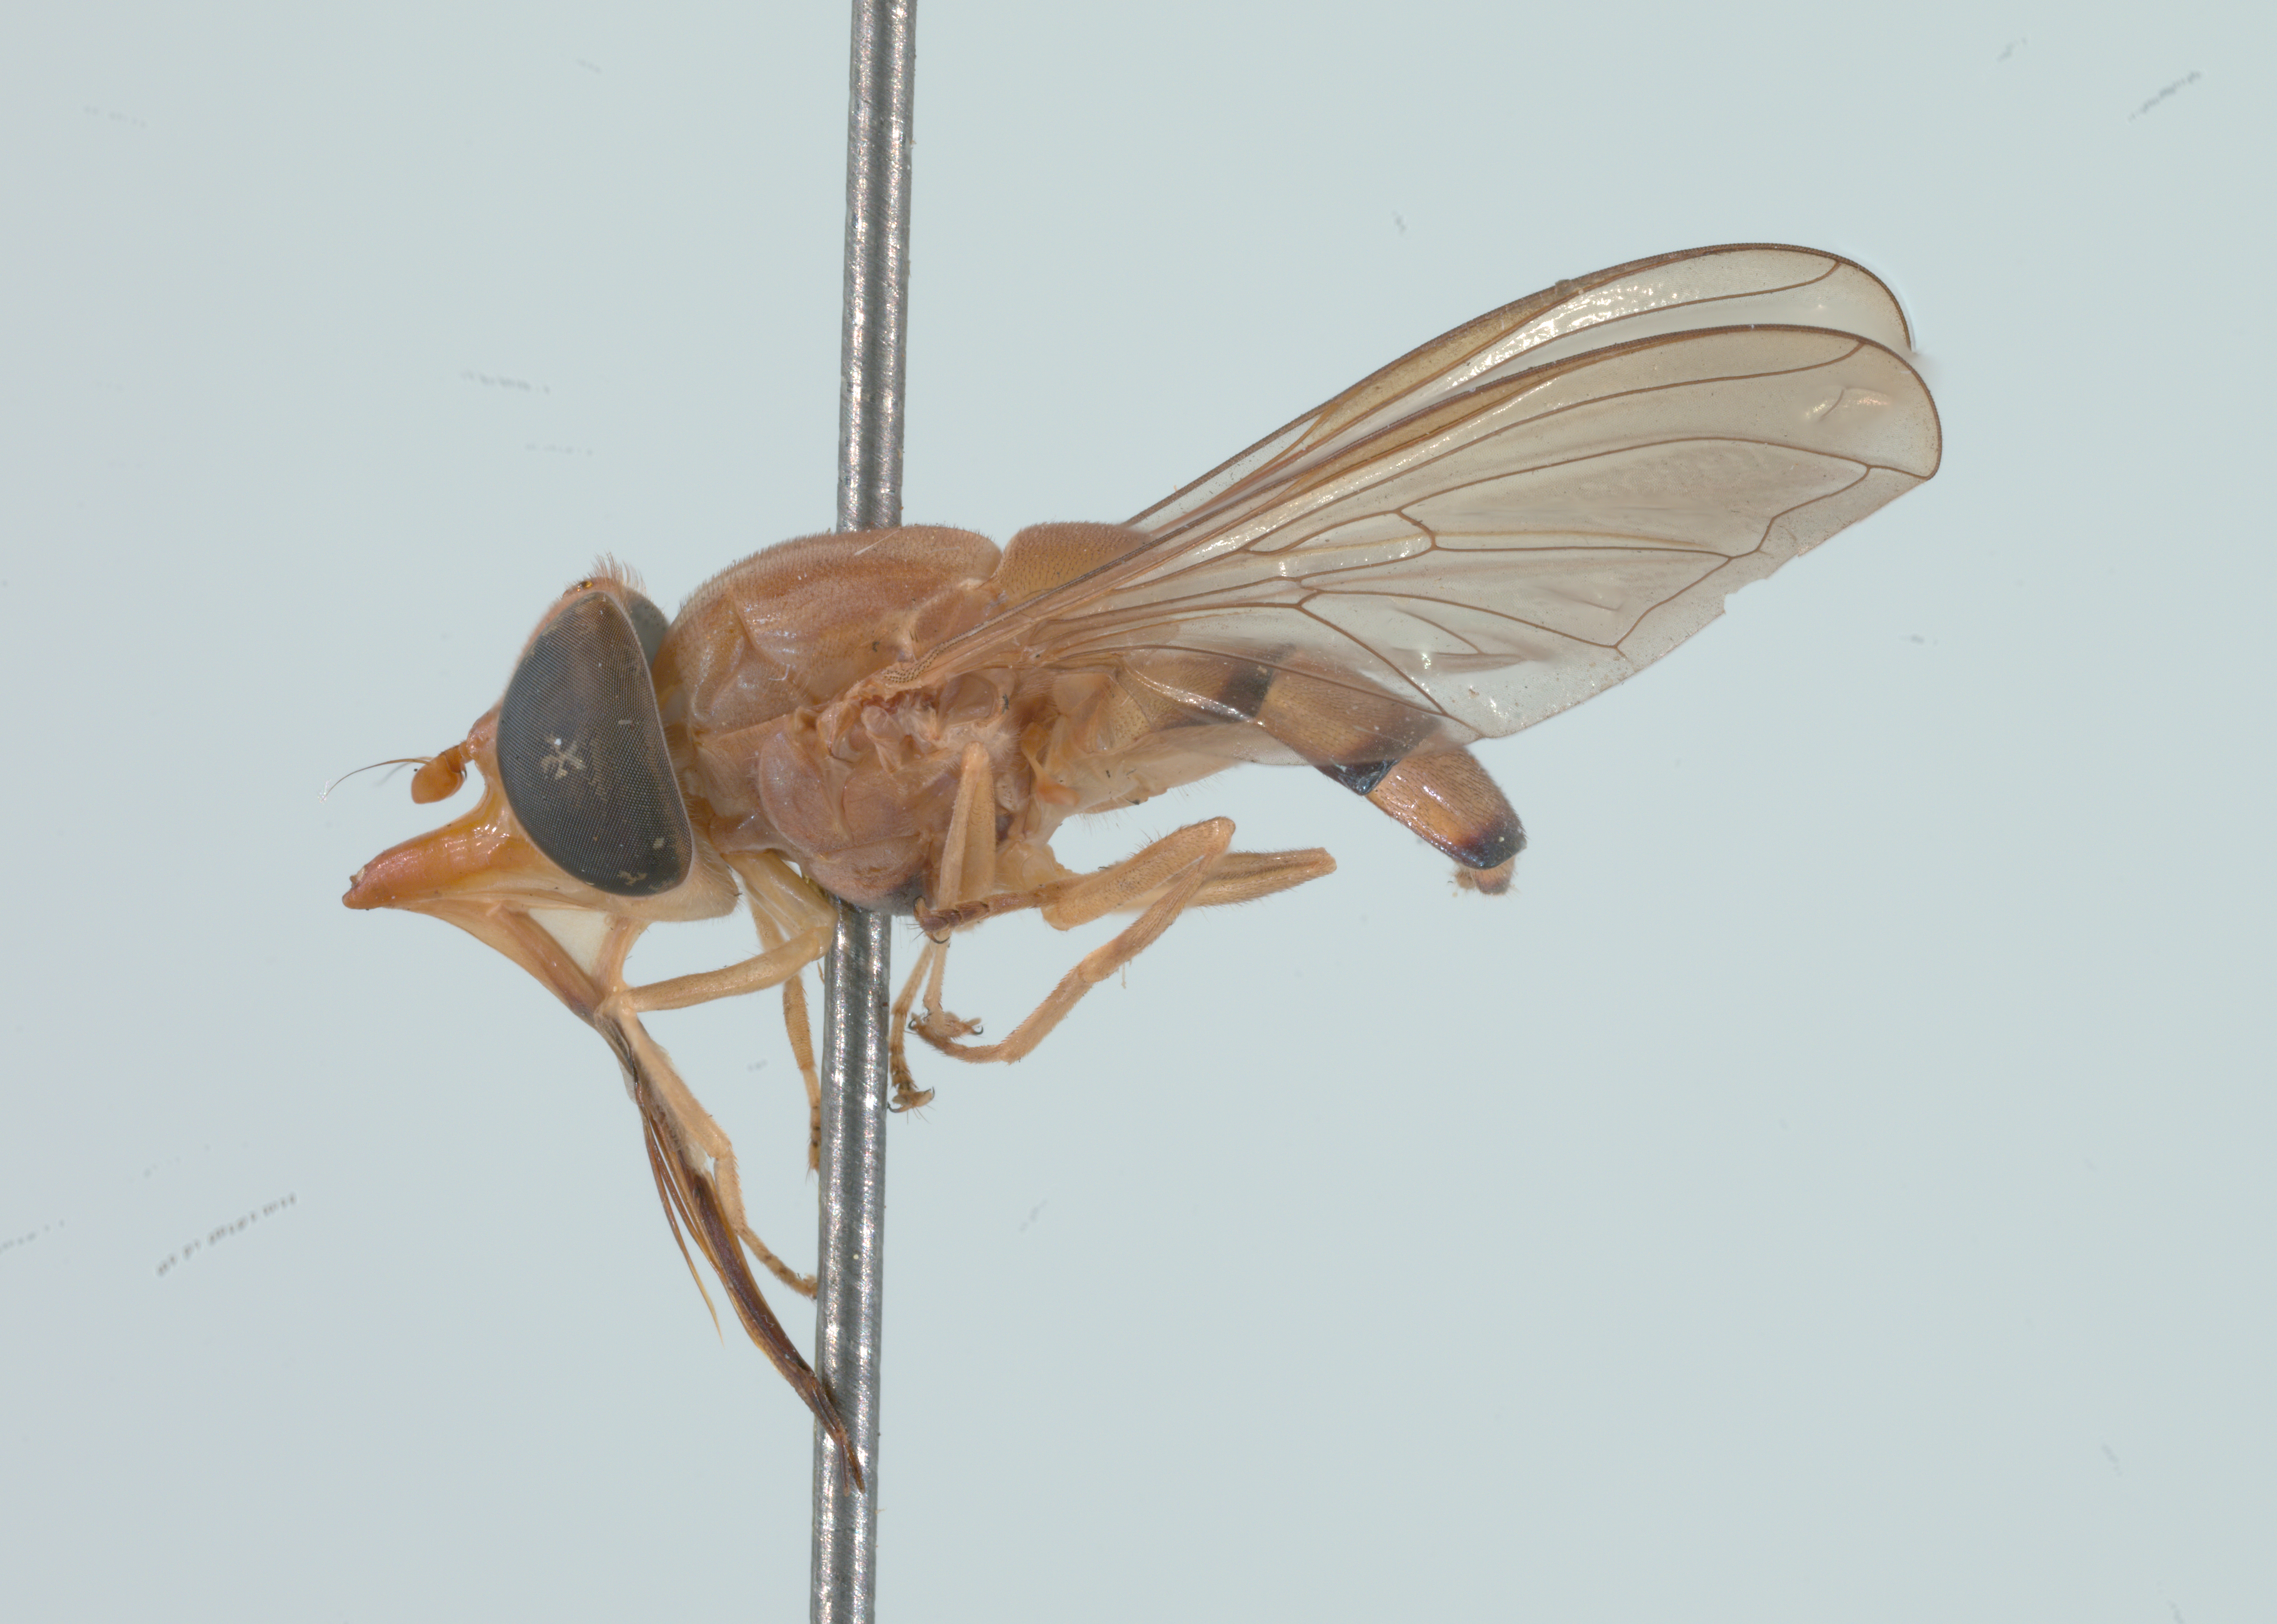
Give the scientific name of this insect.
Rhingia lutea
